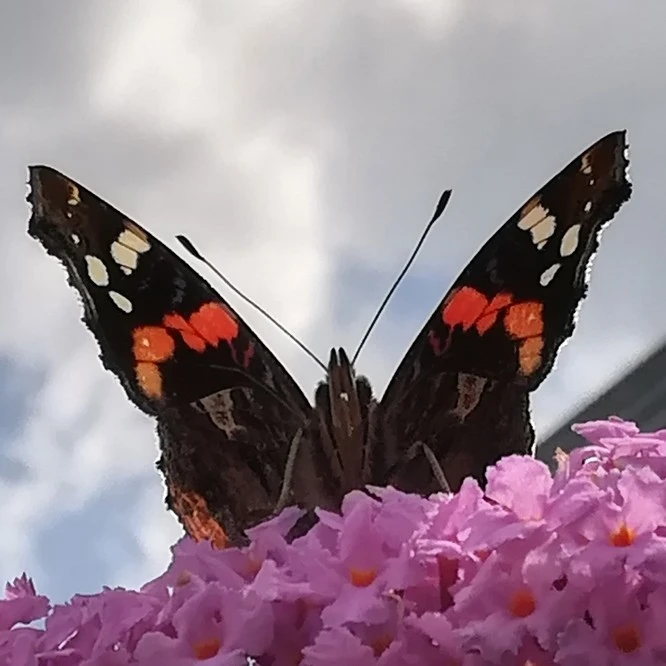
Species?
Vanessa atalanta
